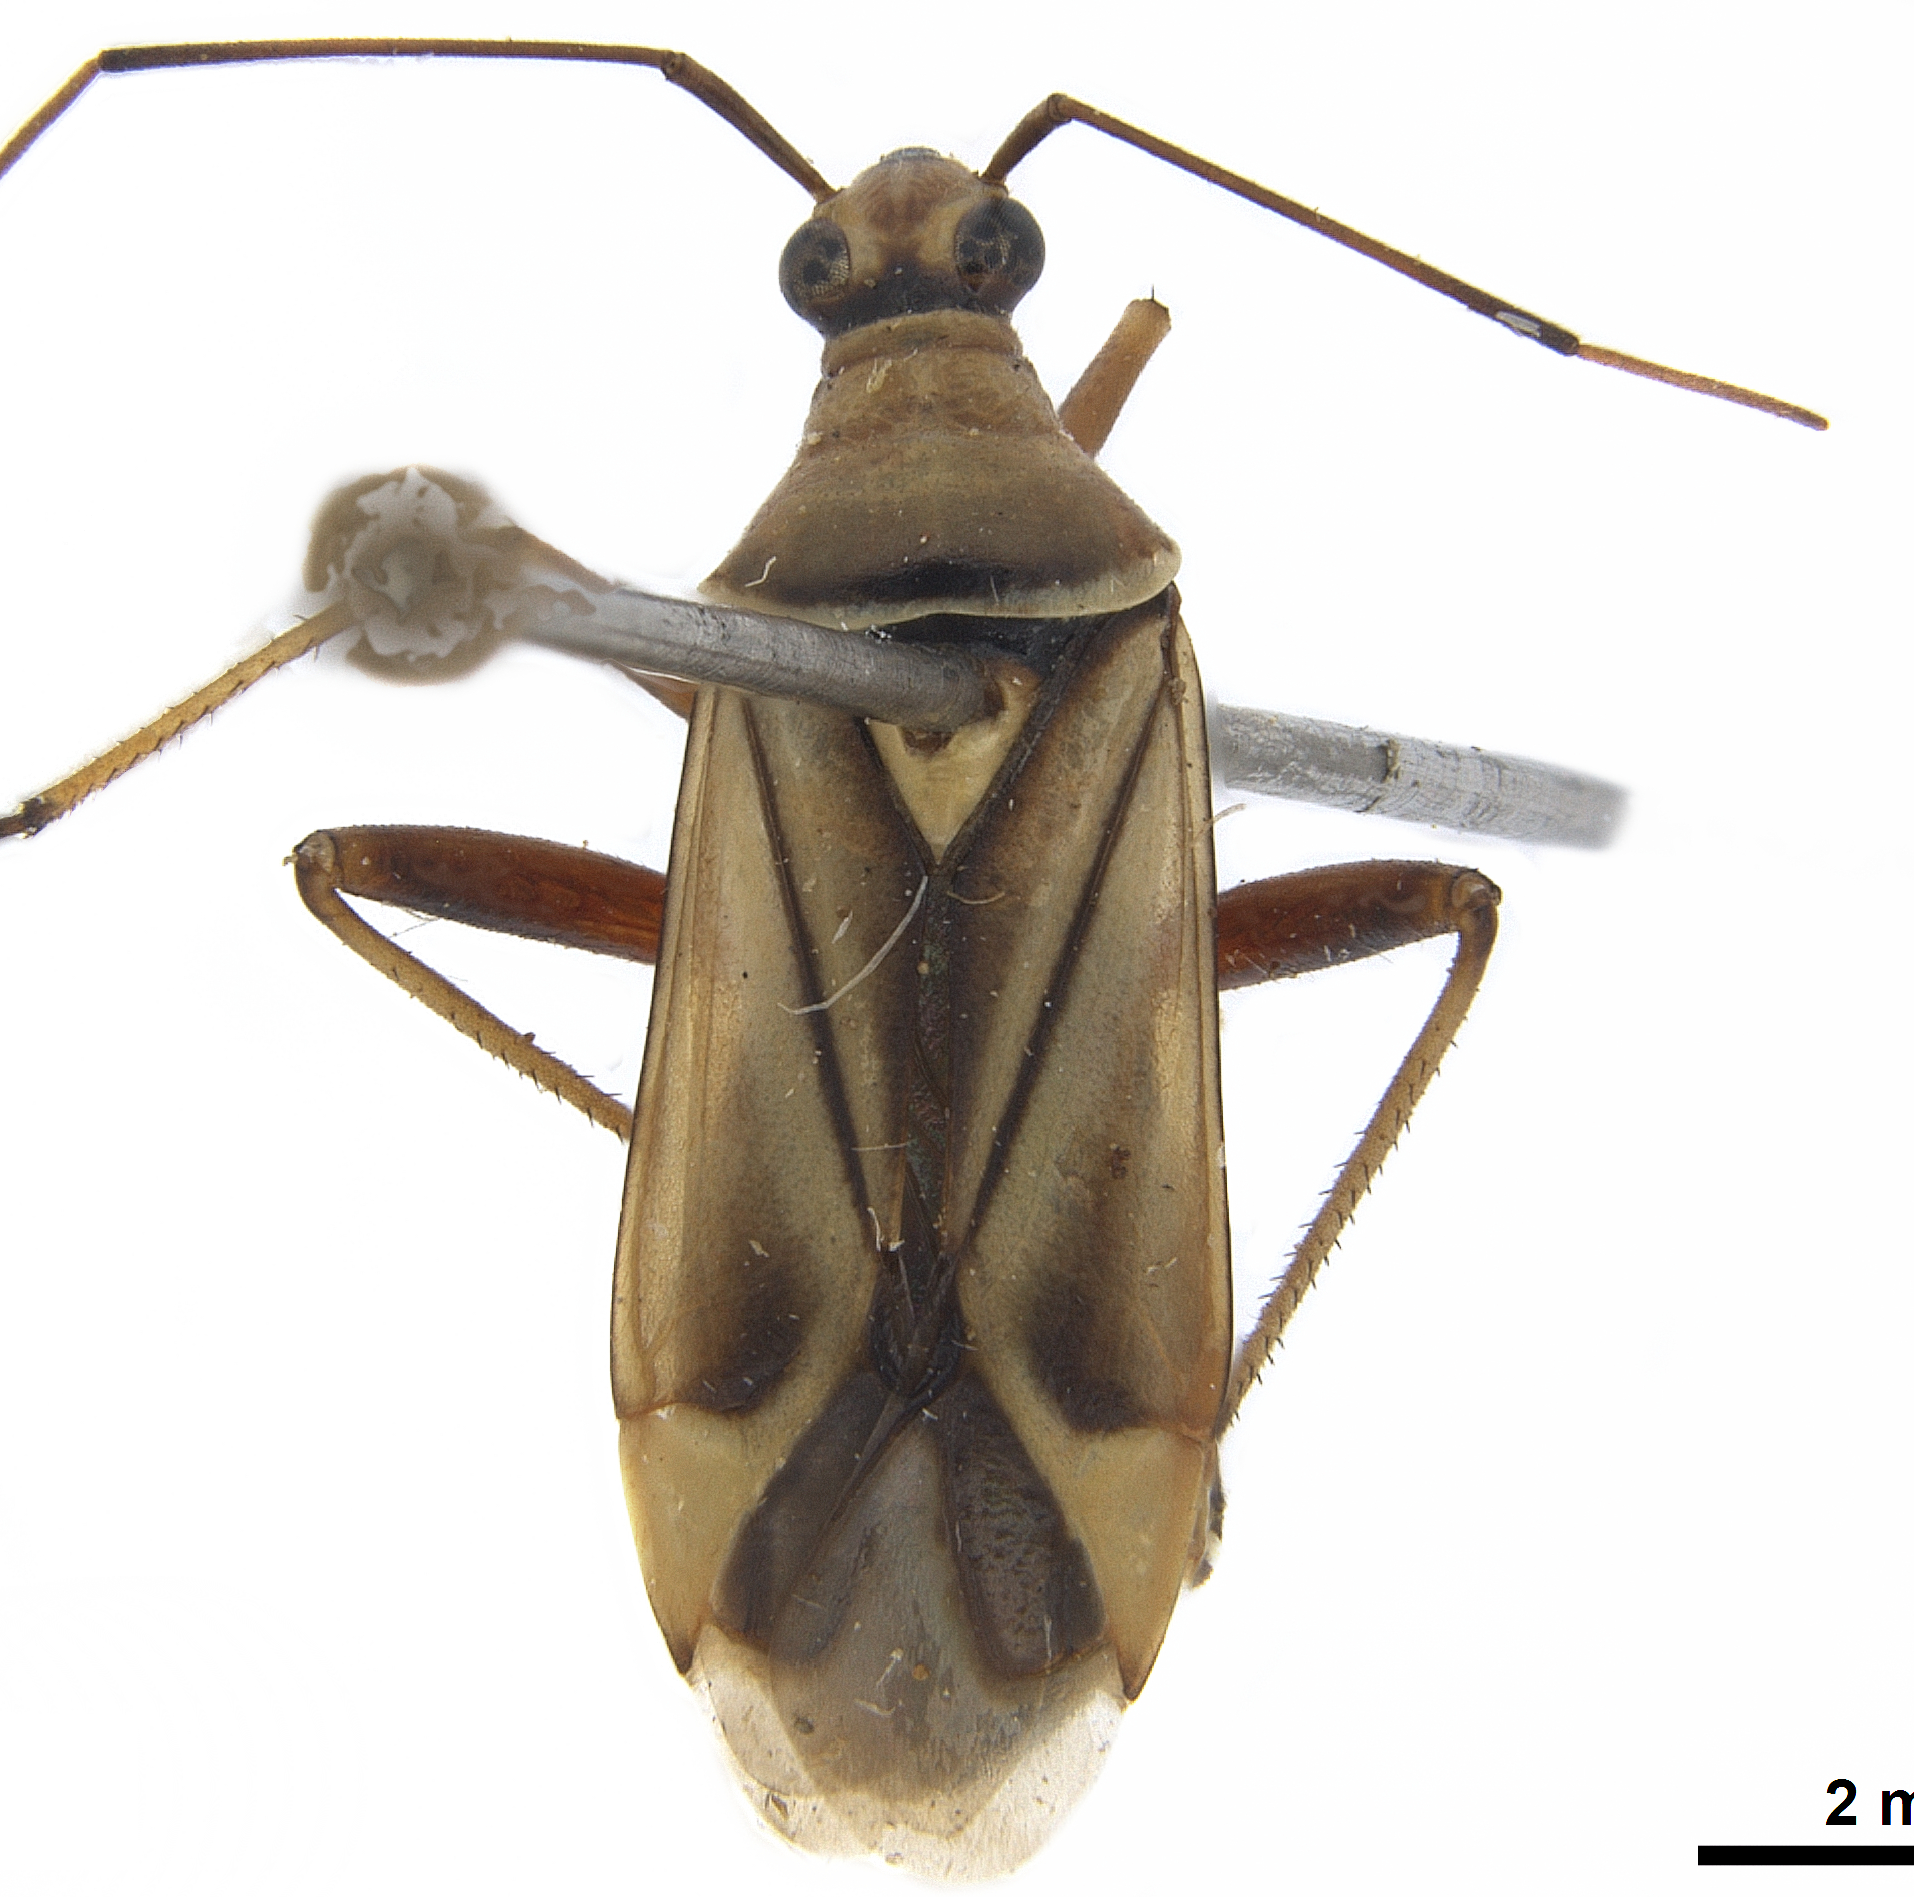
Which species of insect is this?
Closterocoris amoenus
